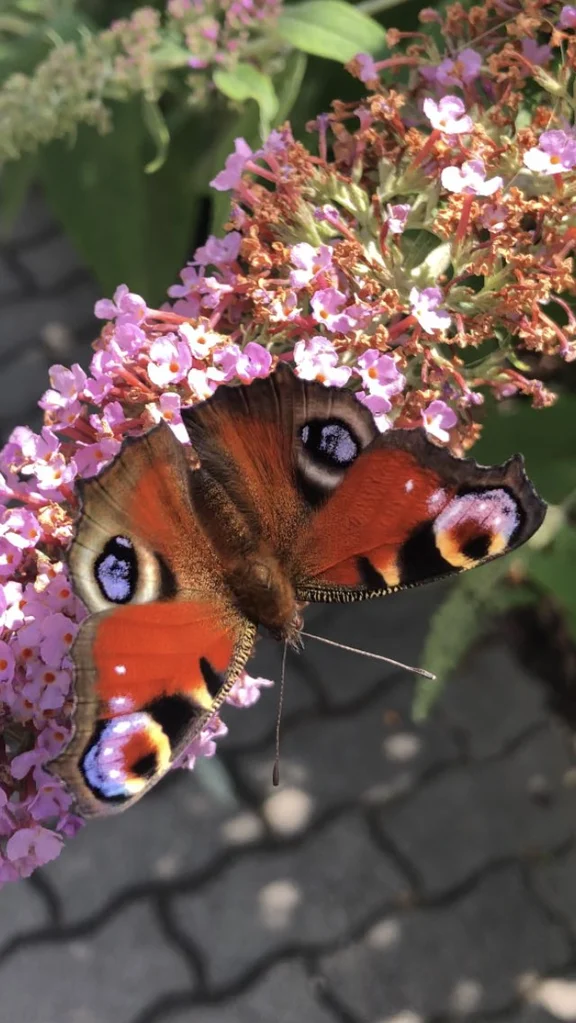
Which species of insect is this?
Aglais io
